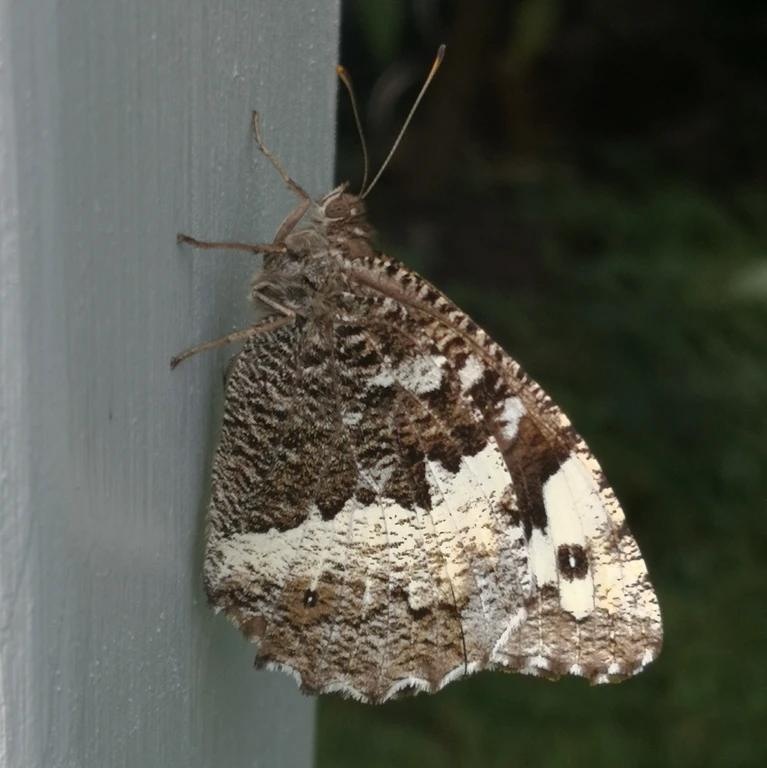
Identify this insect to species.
Brintesia circe
